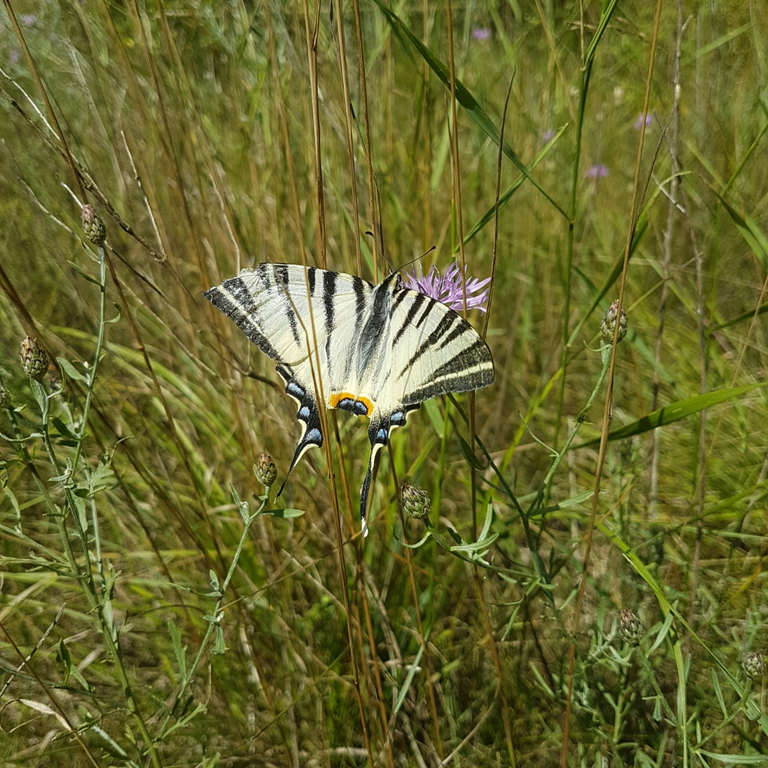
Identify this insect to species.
Iphiclides podalirius
